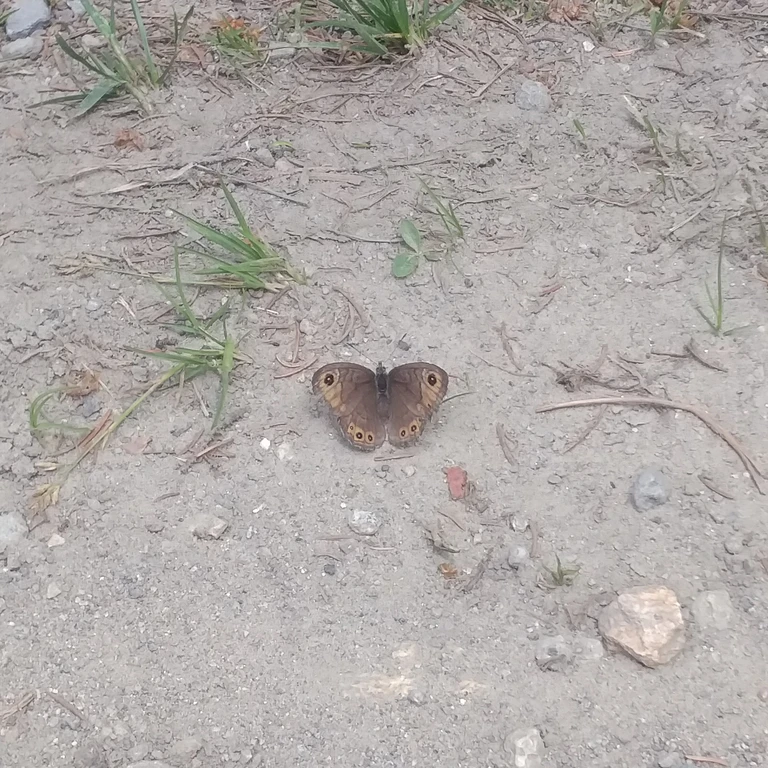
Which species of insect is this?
Lasiommata petropolitana (also Pararge petropolitana)
